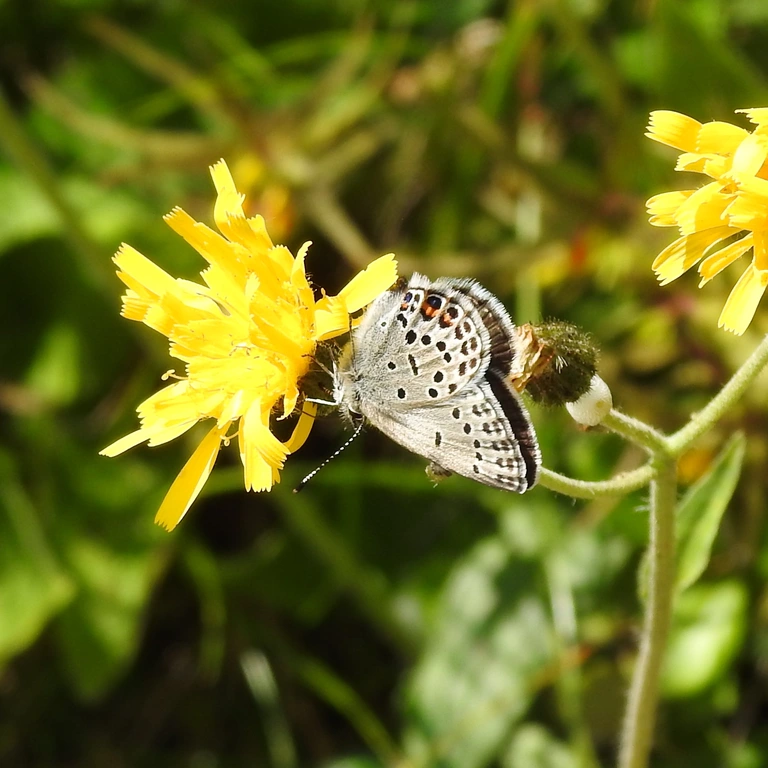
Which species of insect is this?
Agriades optilete (also Vacciniina optilete)
